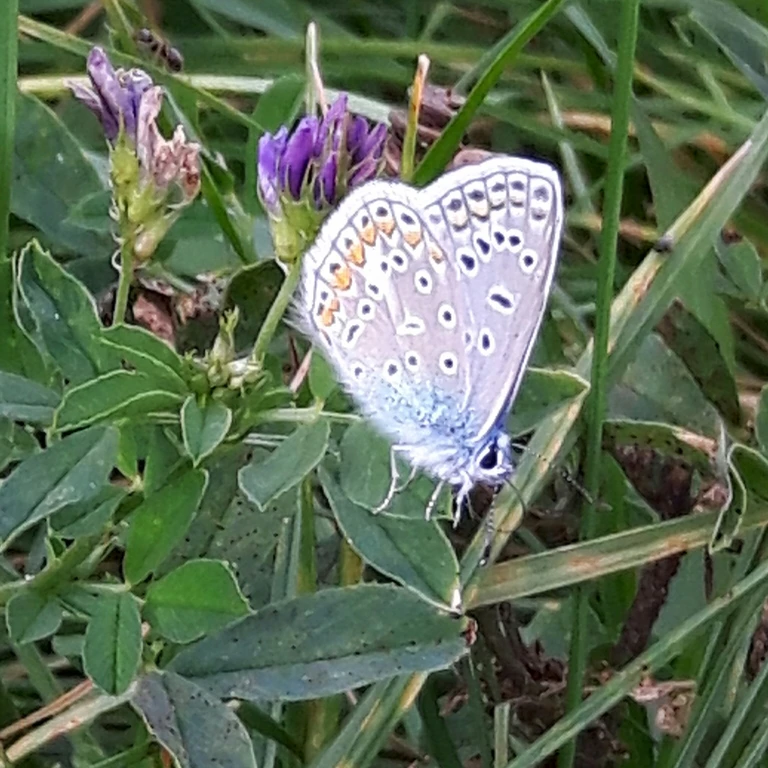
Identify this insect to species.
Polyommatus icarus
